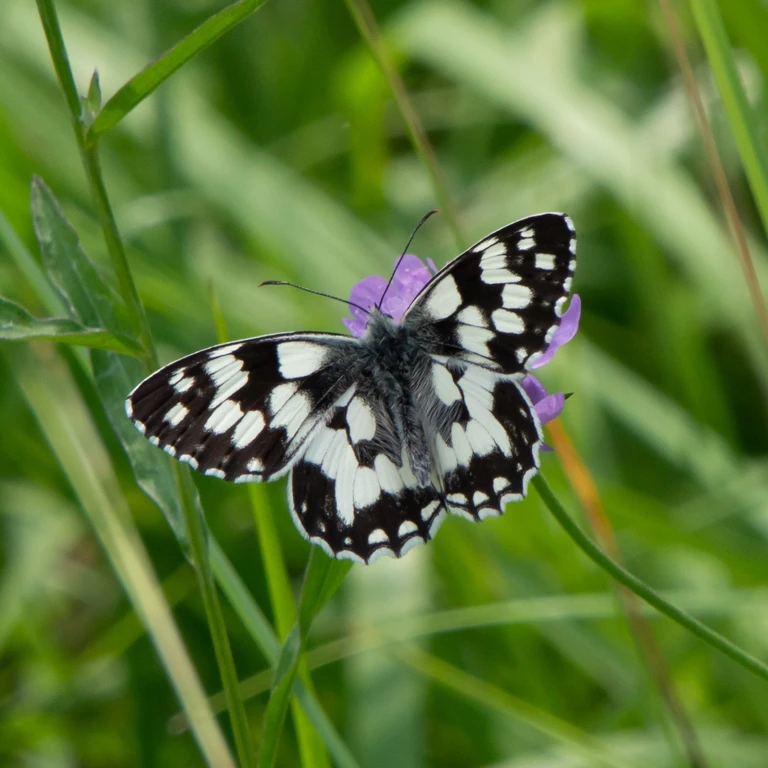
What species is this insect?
Melanargia galathea
